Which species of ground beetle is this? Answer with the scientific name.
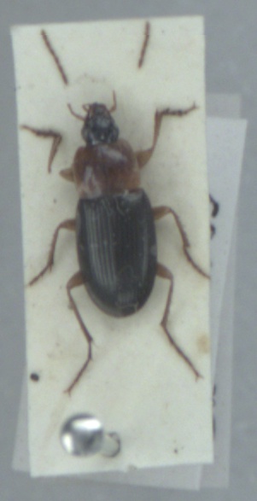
Calathus melanocephalus
